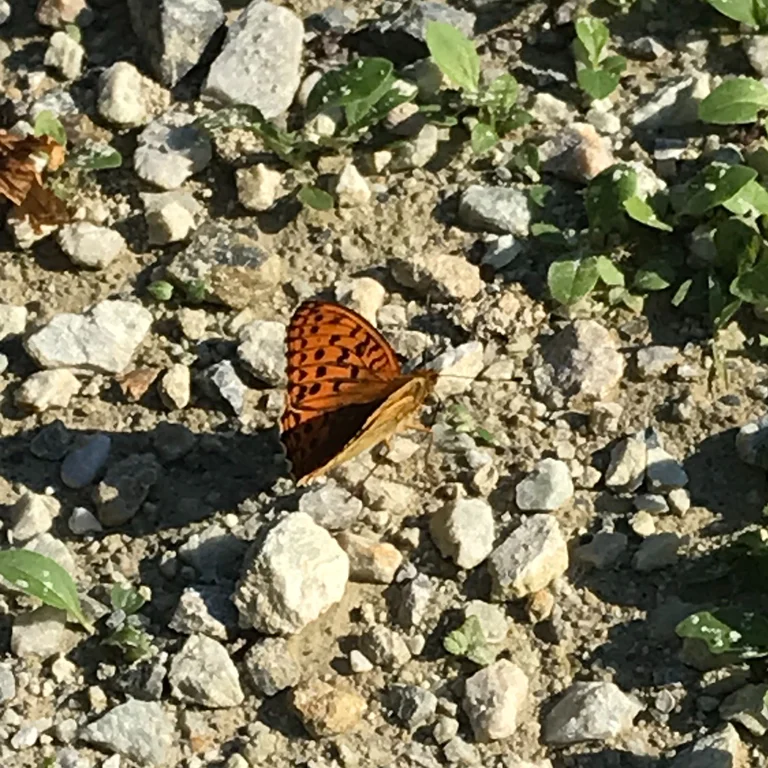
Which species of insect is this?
Fabriciana adippe
